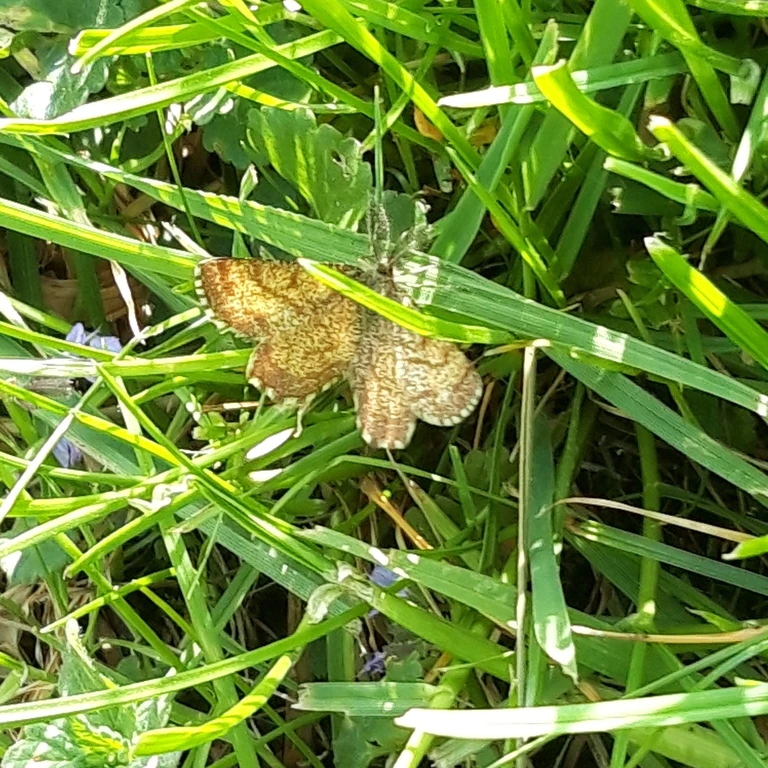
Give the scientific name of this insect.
Ematurga atomaria
